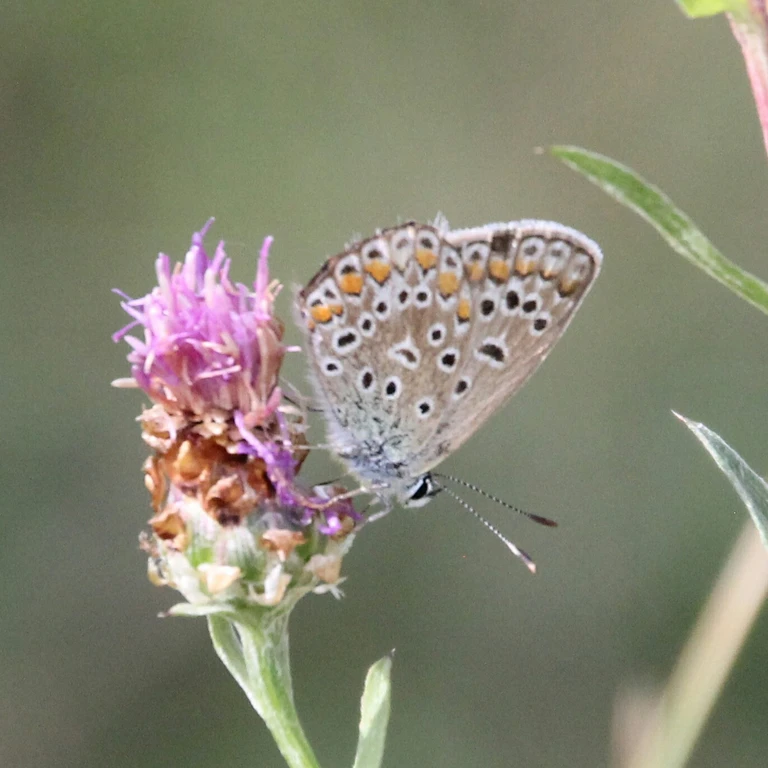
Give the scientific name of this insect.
Polyommatus icarus
